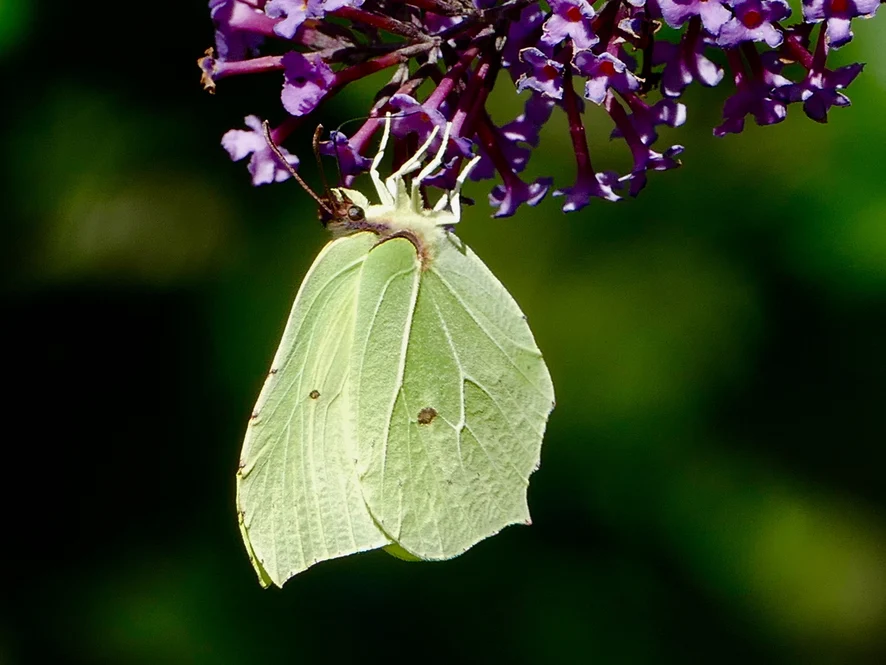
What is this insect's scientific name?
Gonepteryx rhamni
